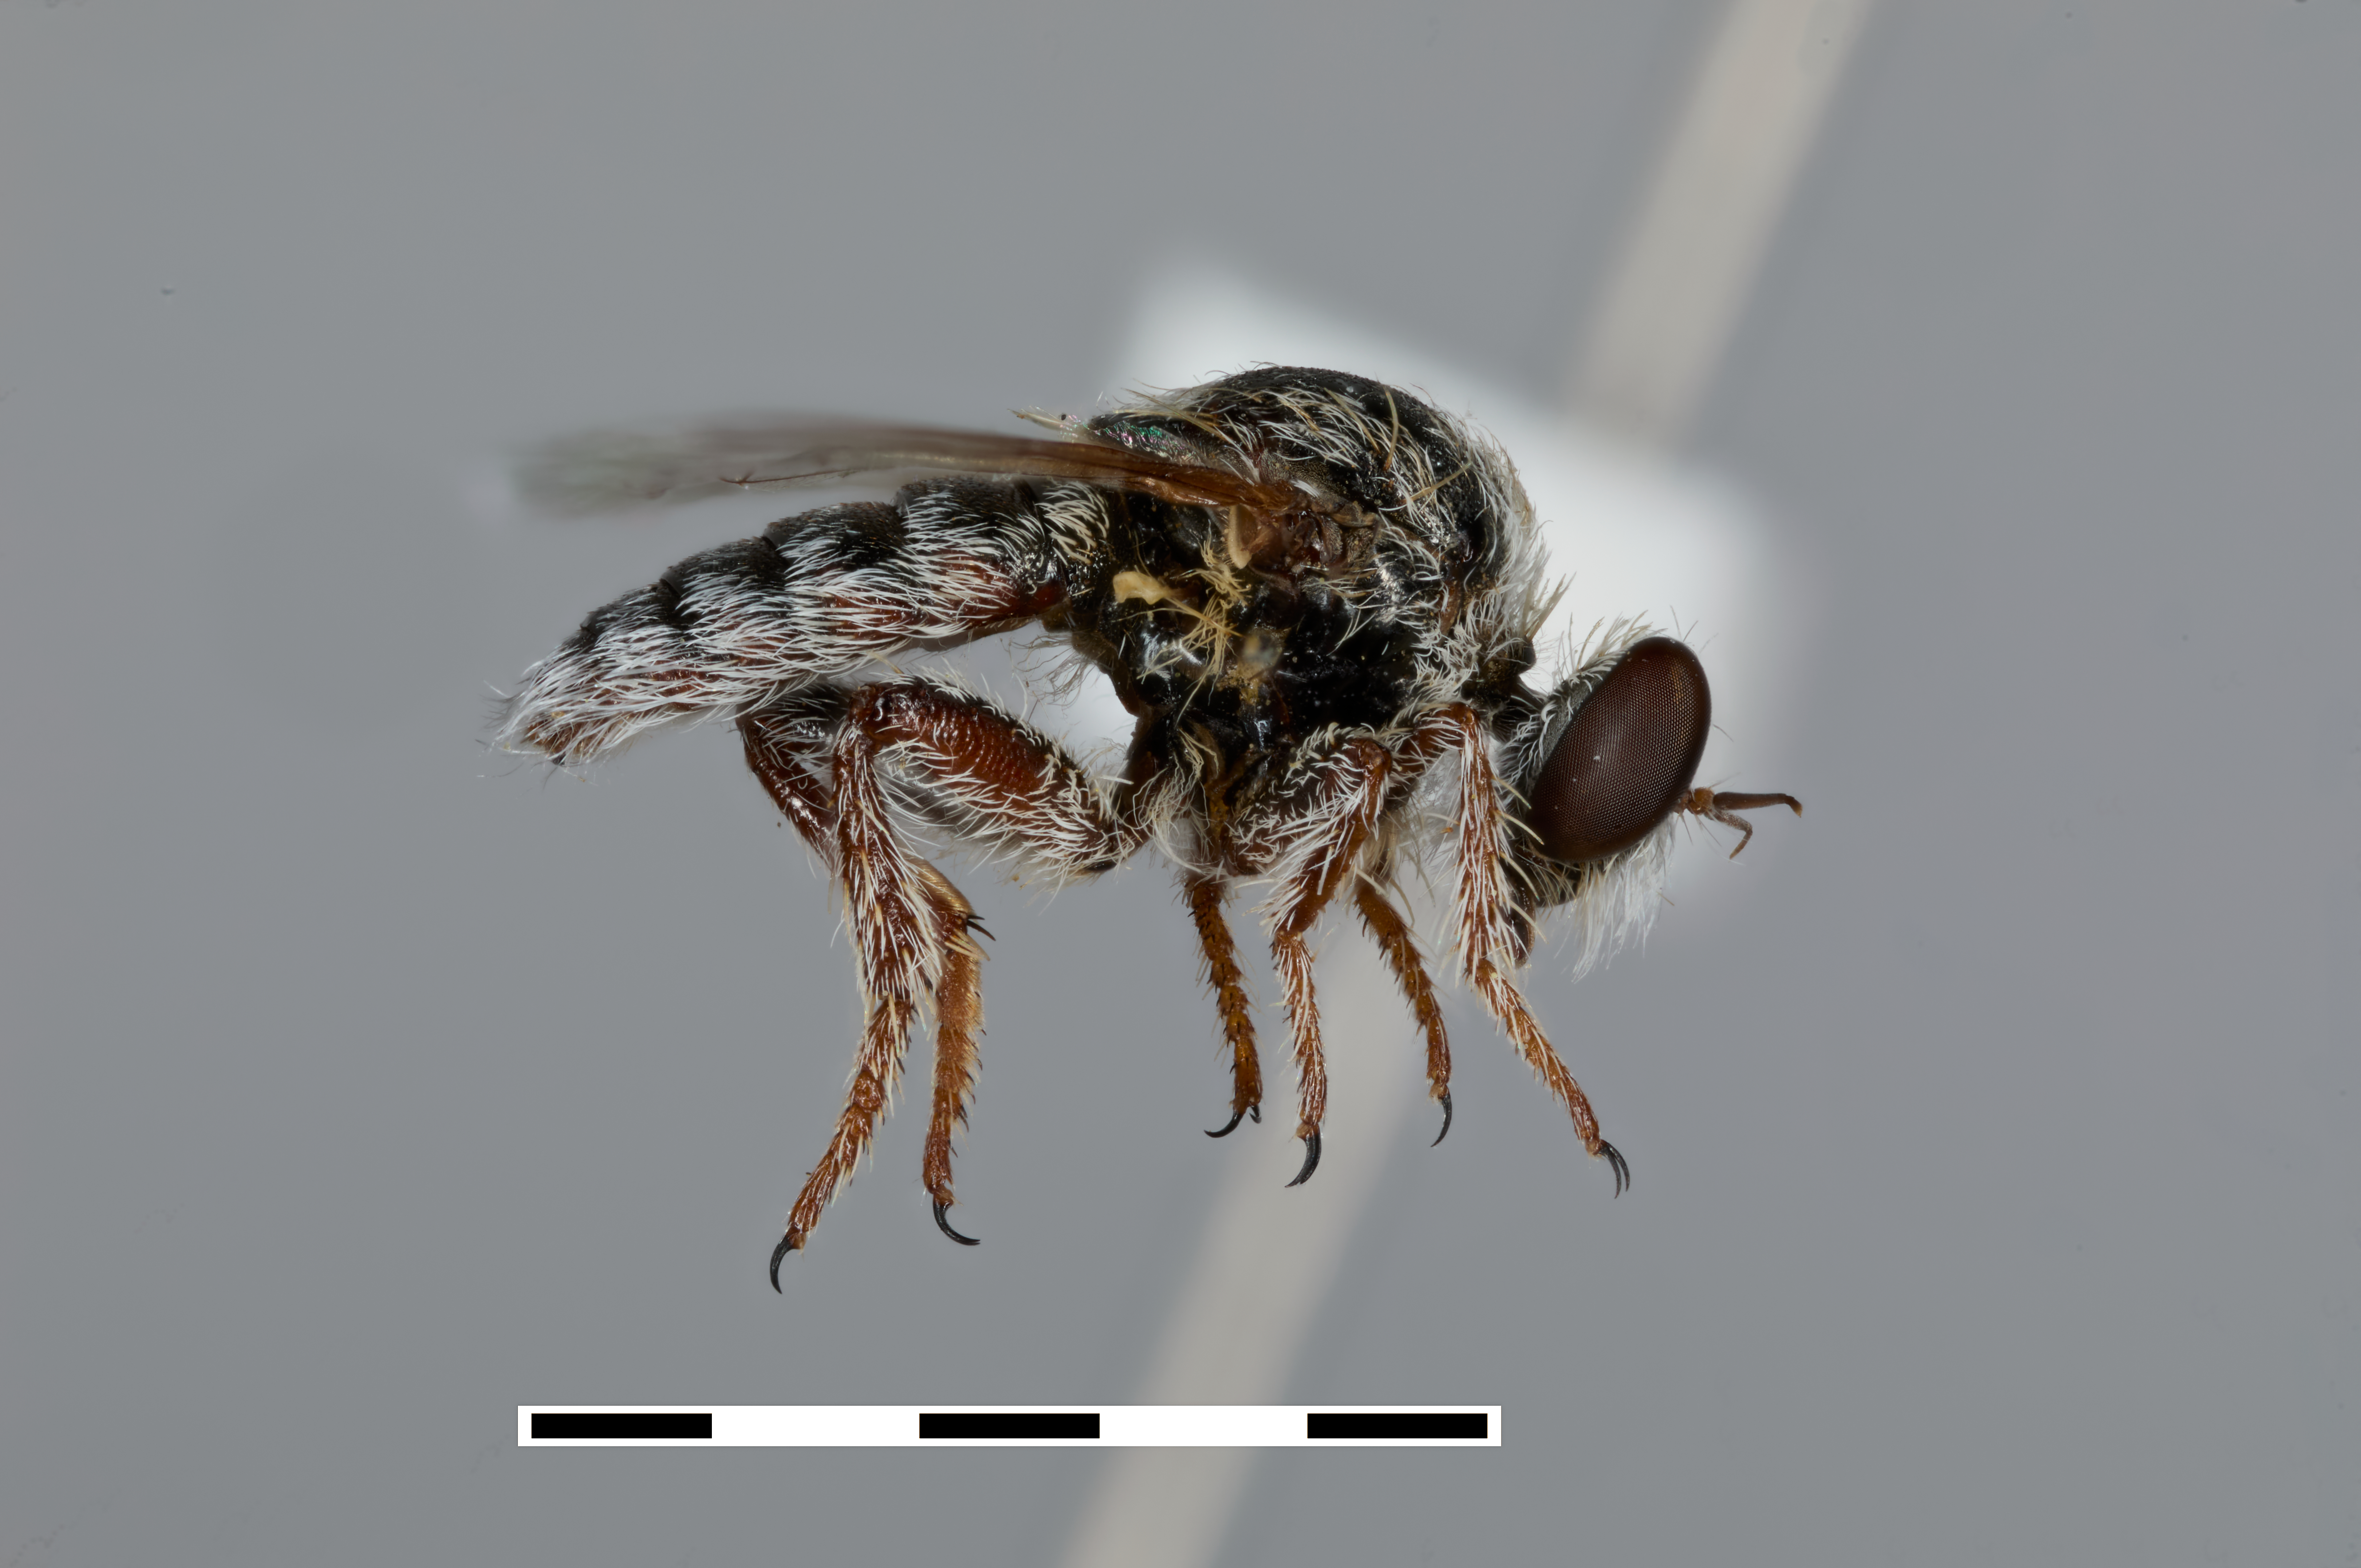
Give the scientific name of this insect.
Acnephalomyia andrenoides
